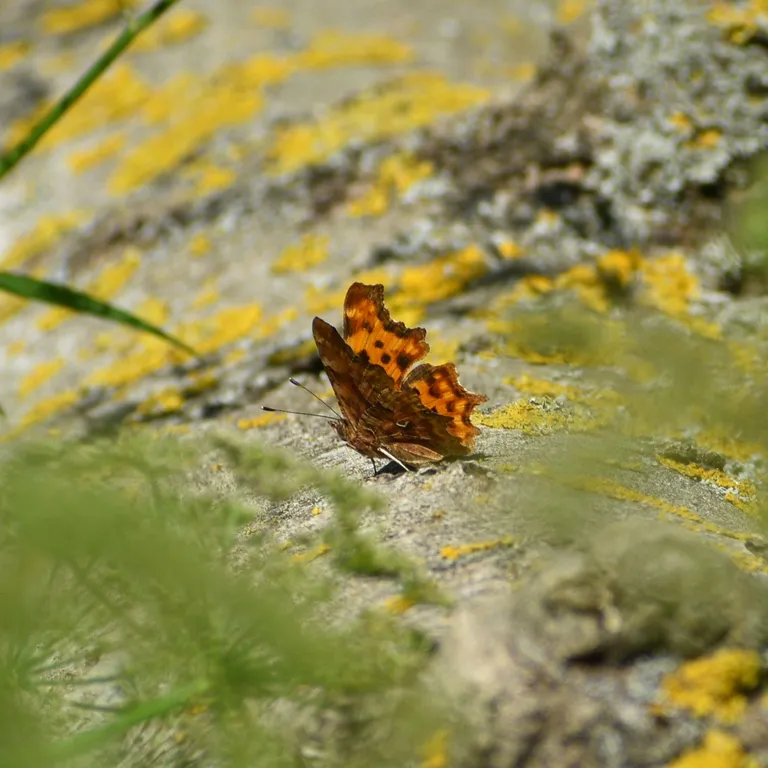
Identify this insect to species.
Polygonia c-album
